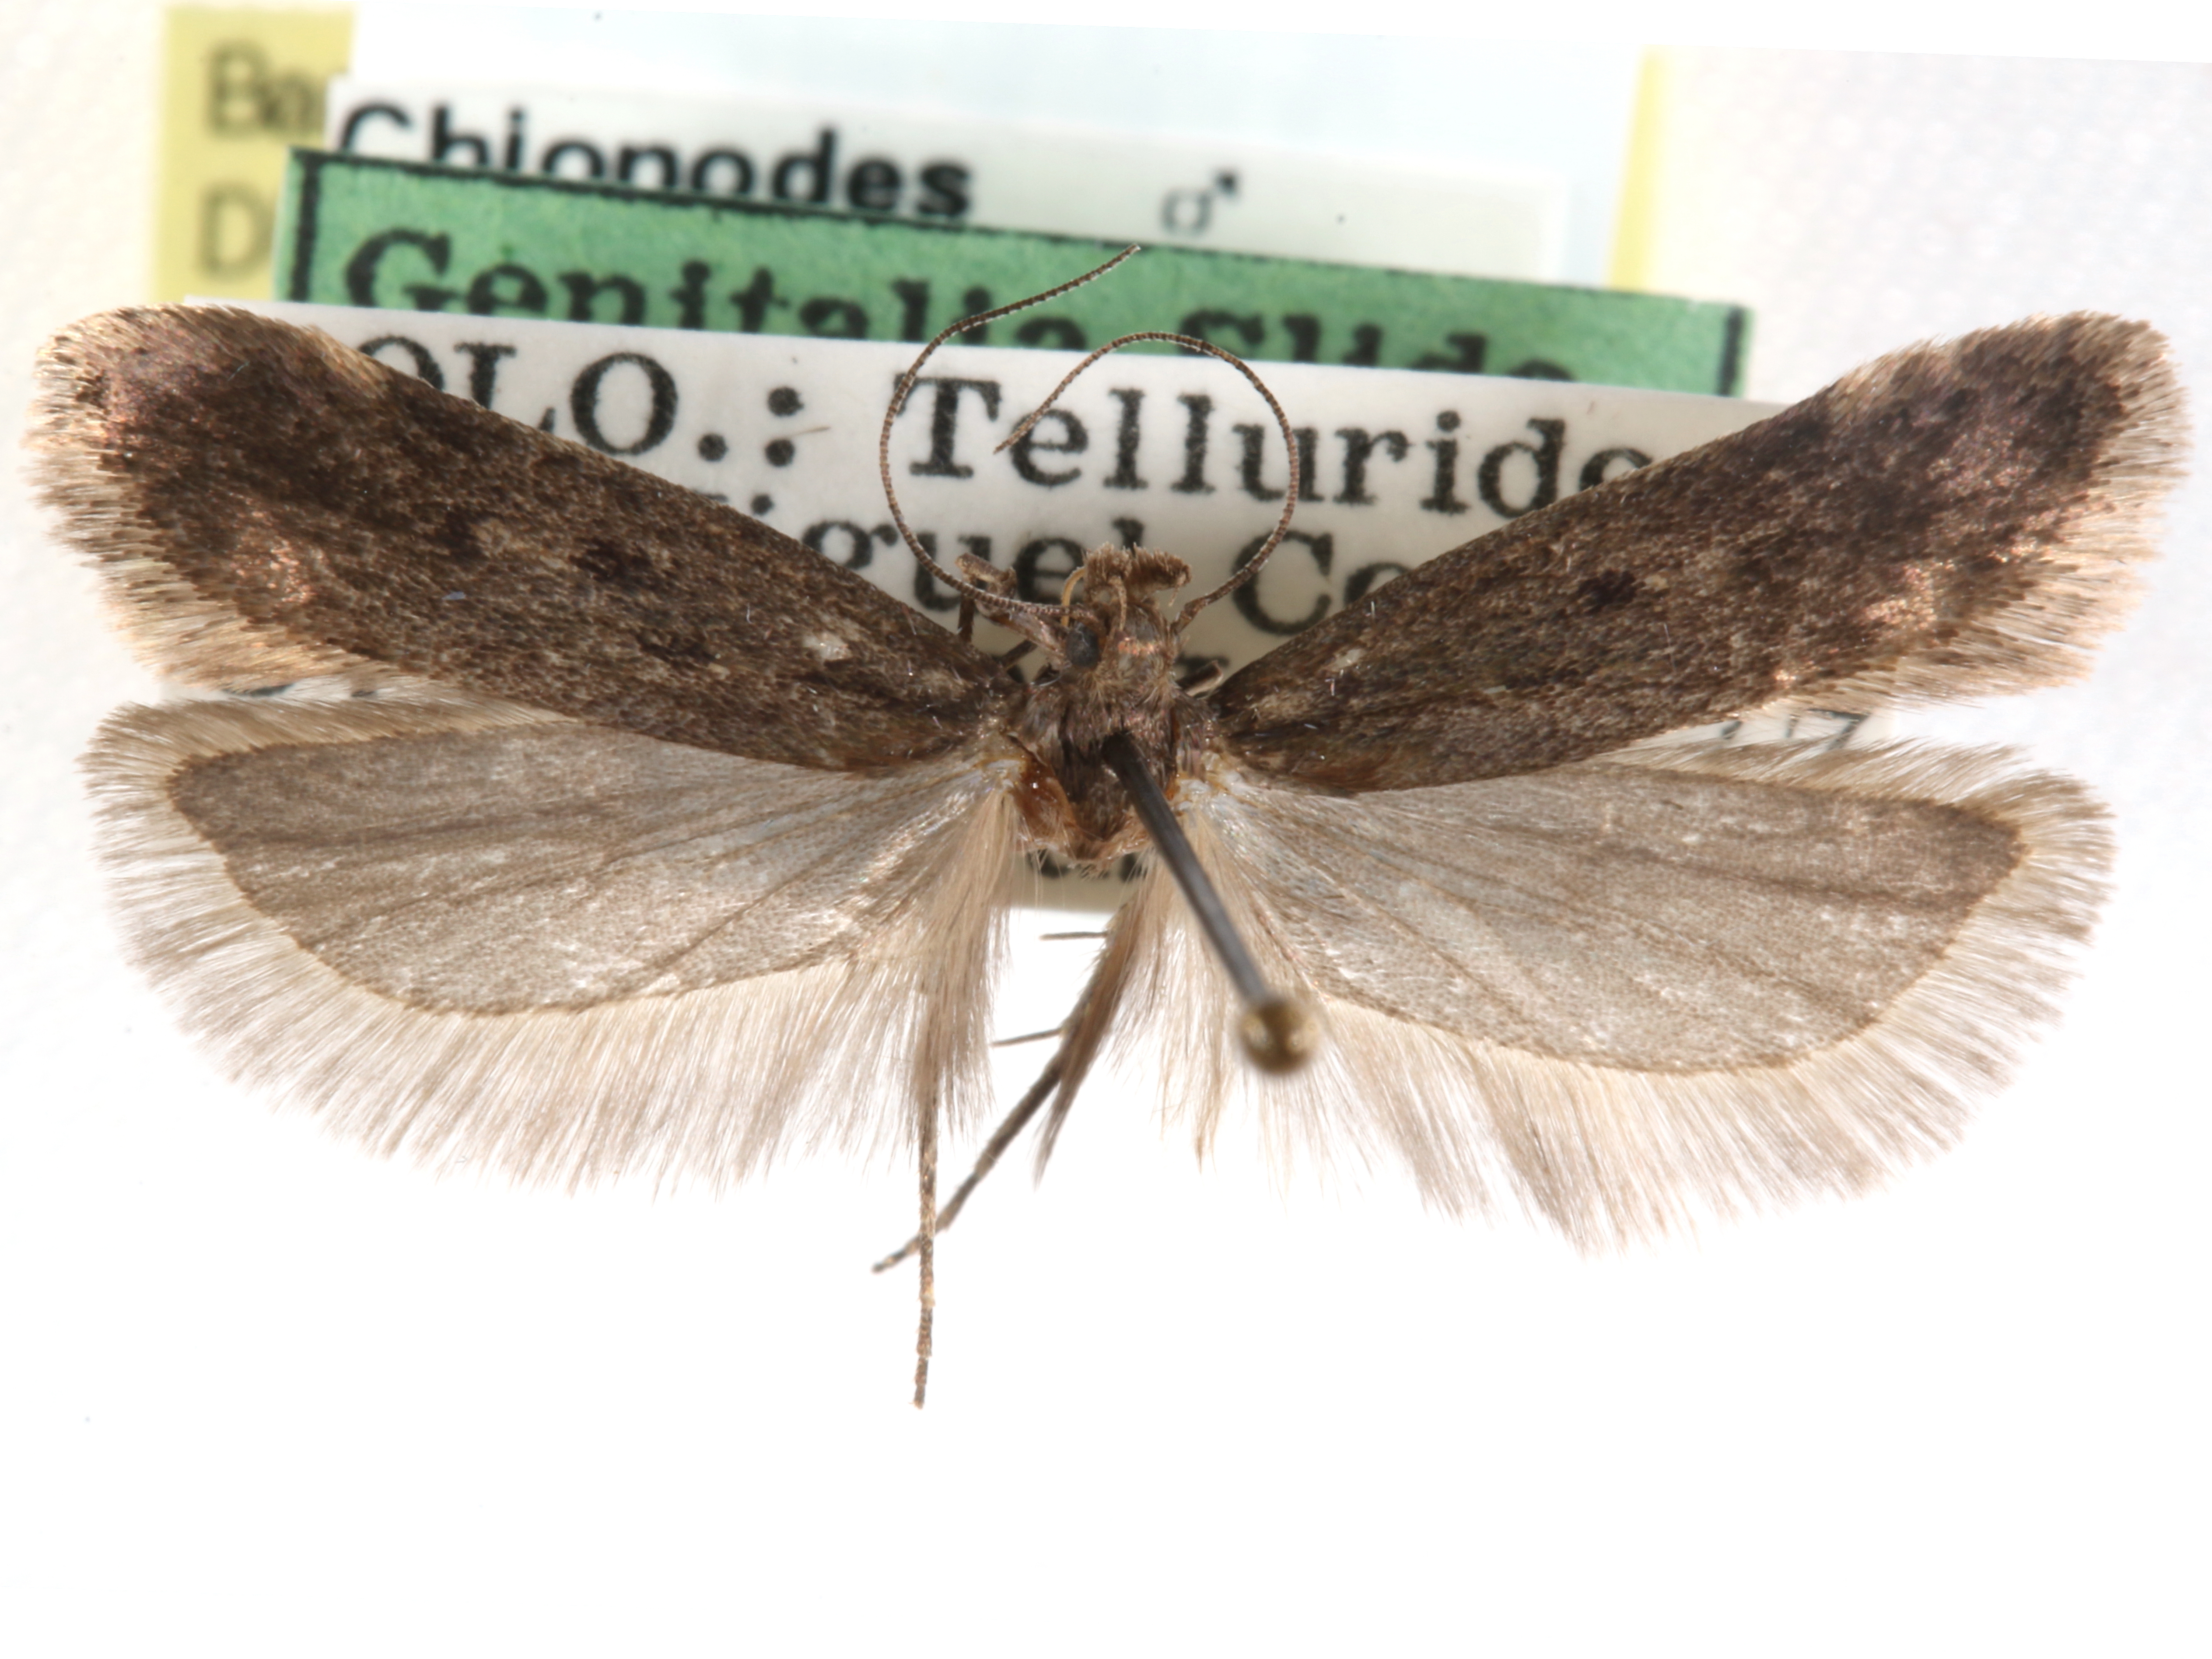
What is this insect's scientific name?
Chionodes grandis
